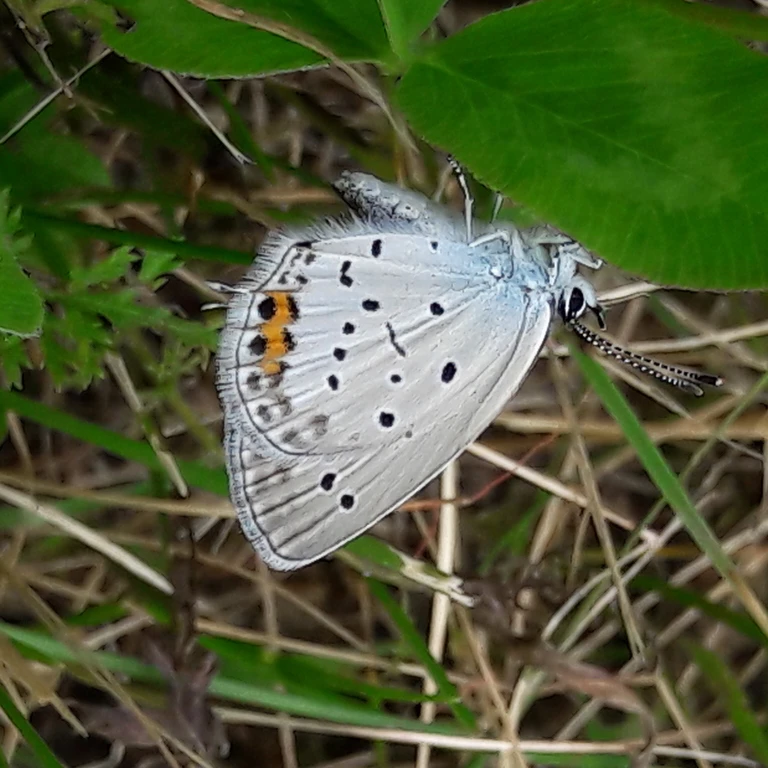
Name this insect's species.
Cupido argiades (also Elkalyce argiades)
